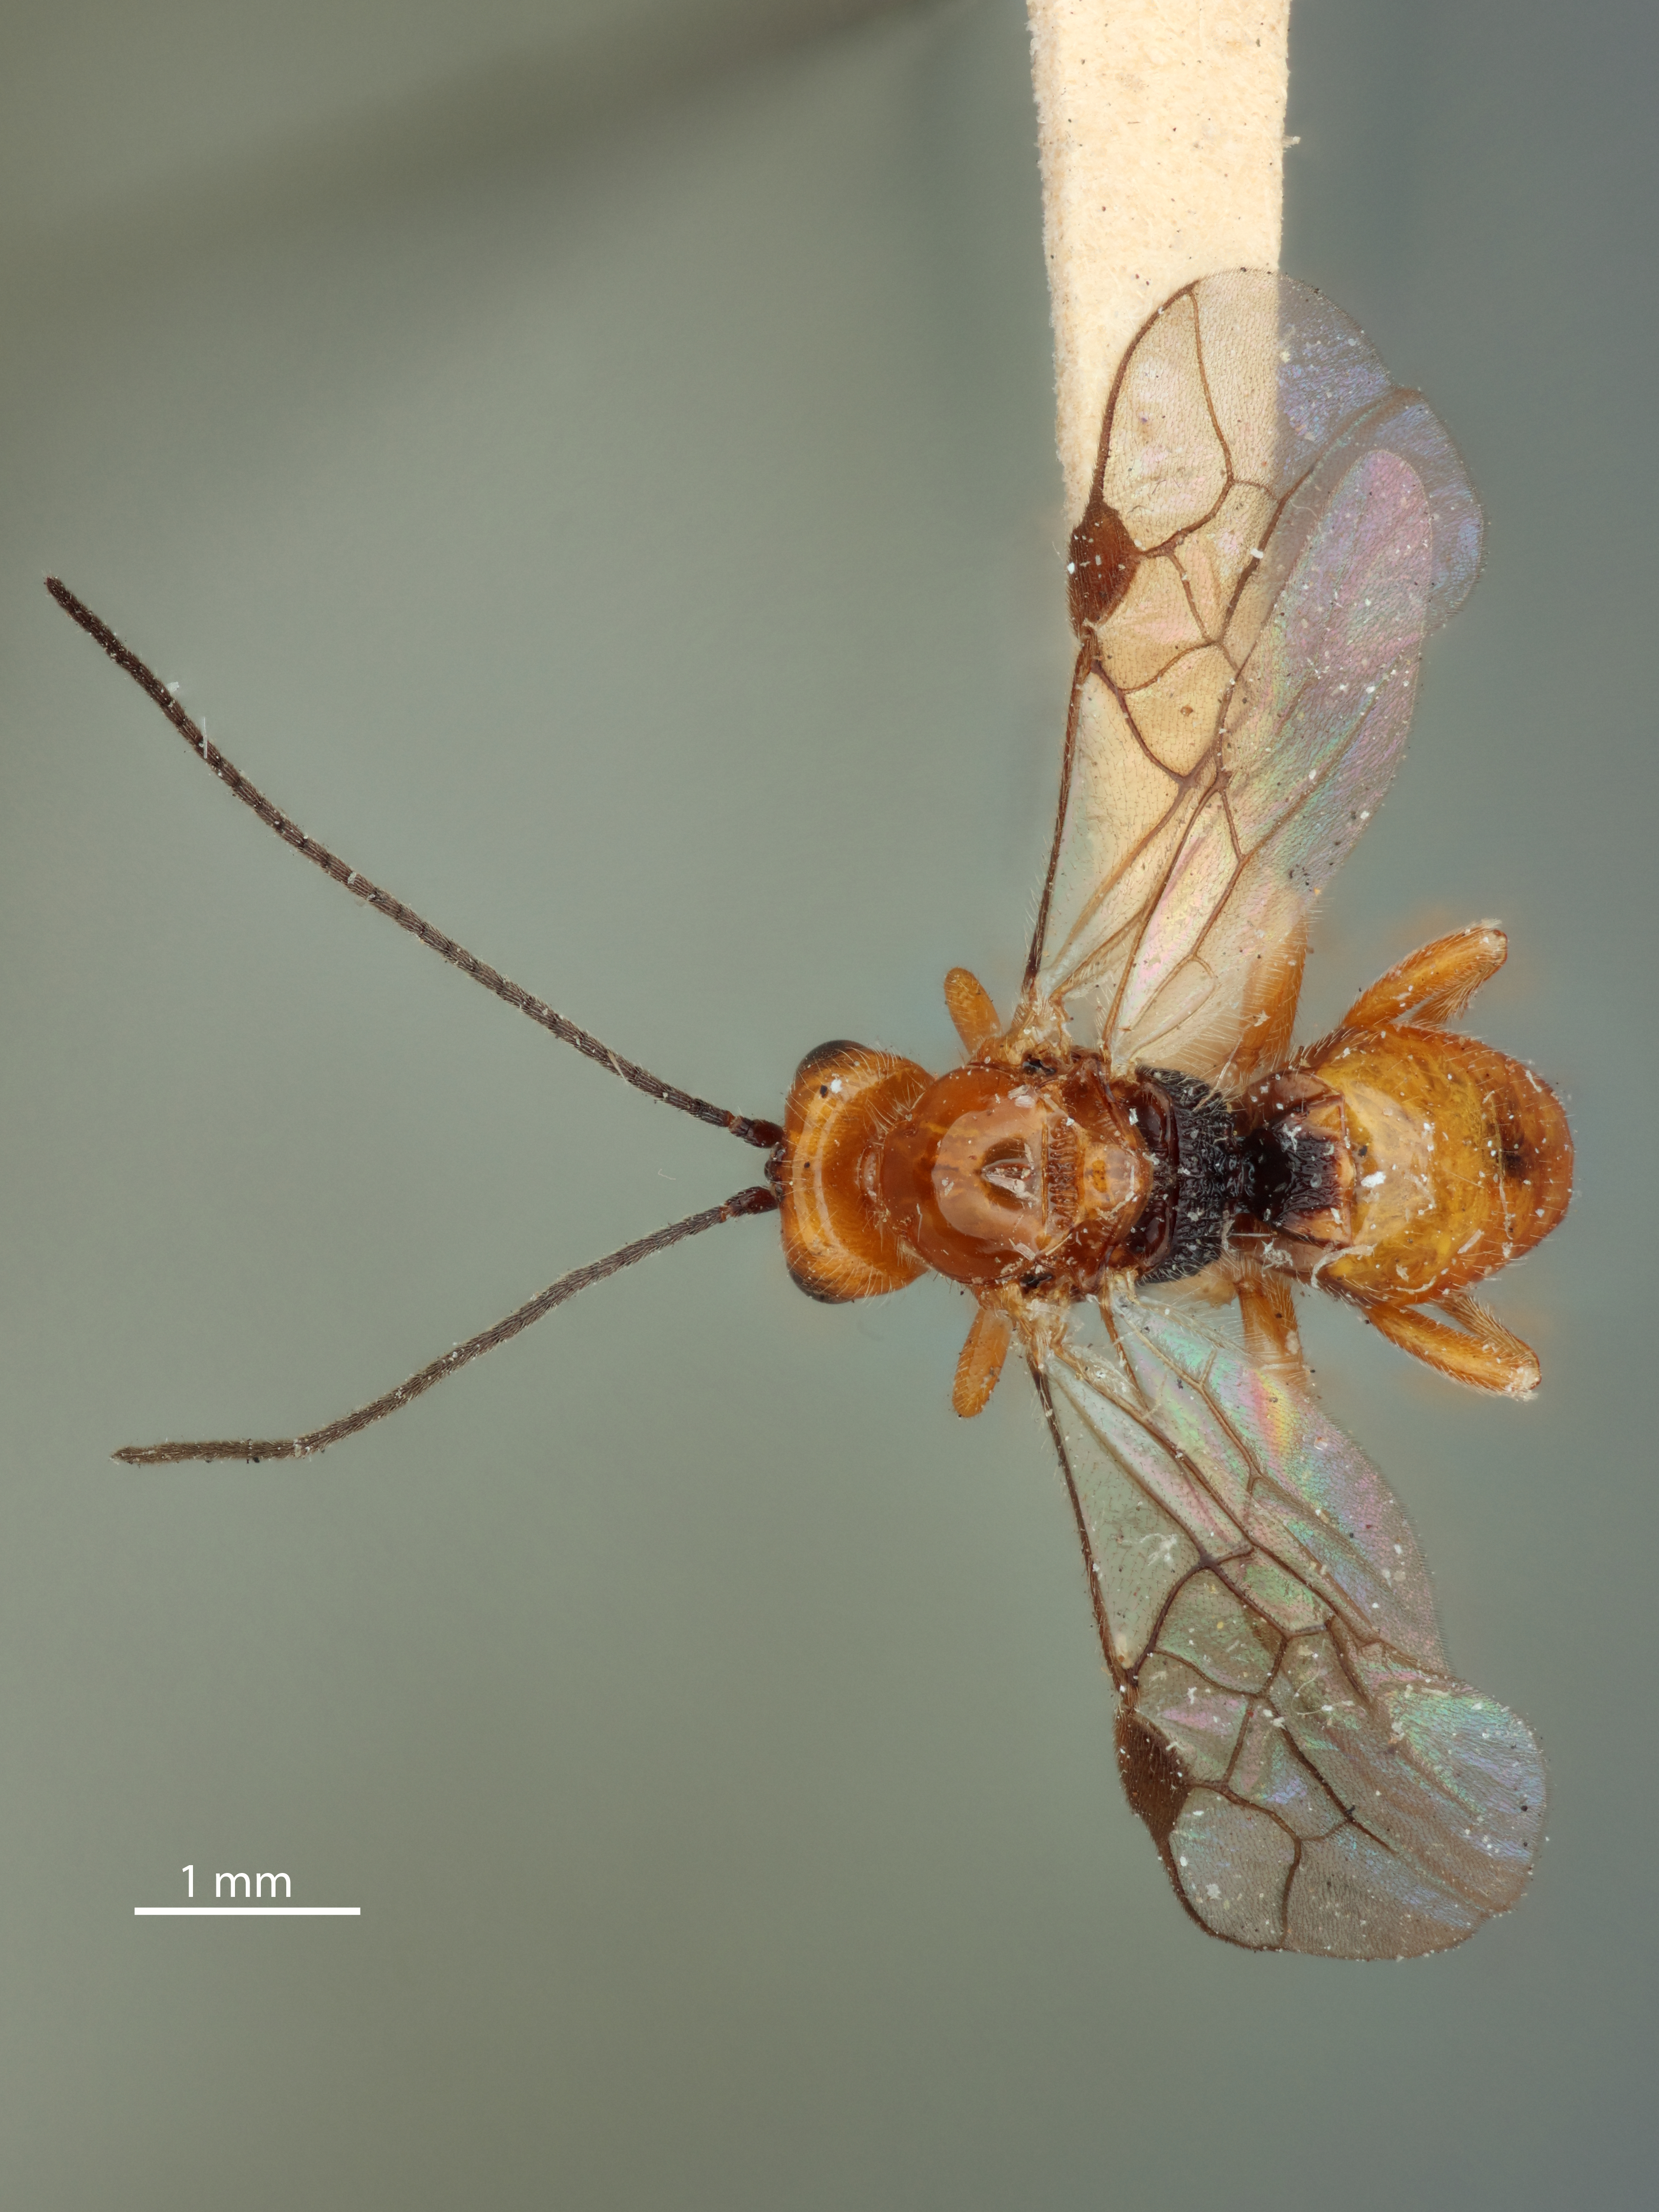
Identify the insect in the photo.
Opius cupidus
